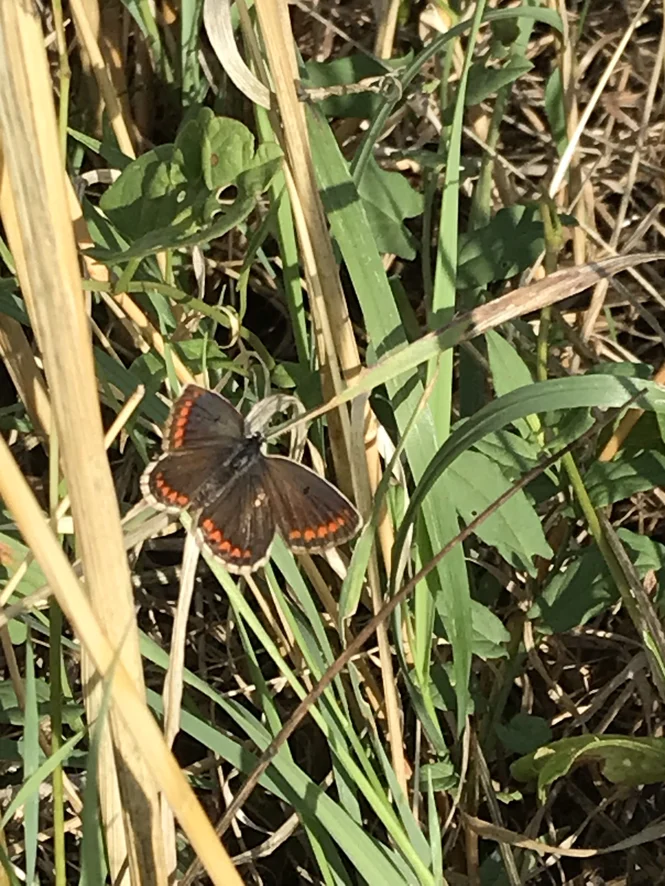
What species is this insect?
Aricia agestis/artaxerxes
